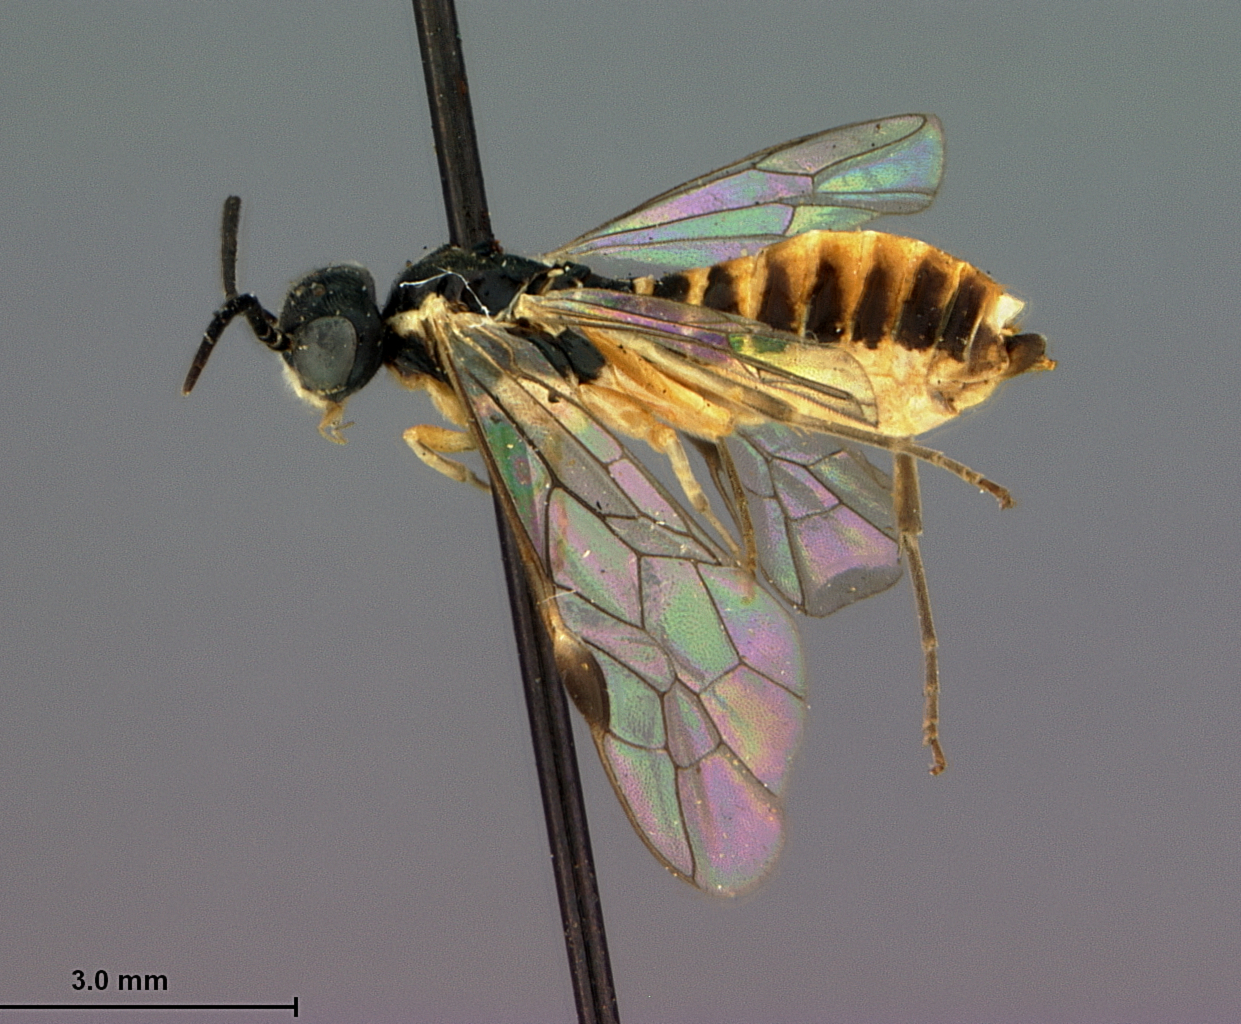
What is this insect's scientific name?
Emphytina pulchella
